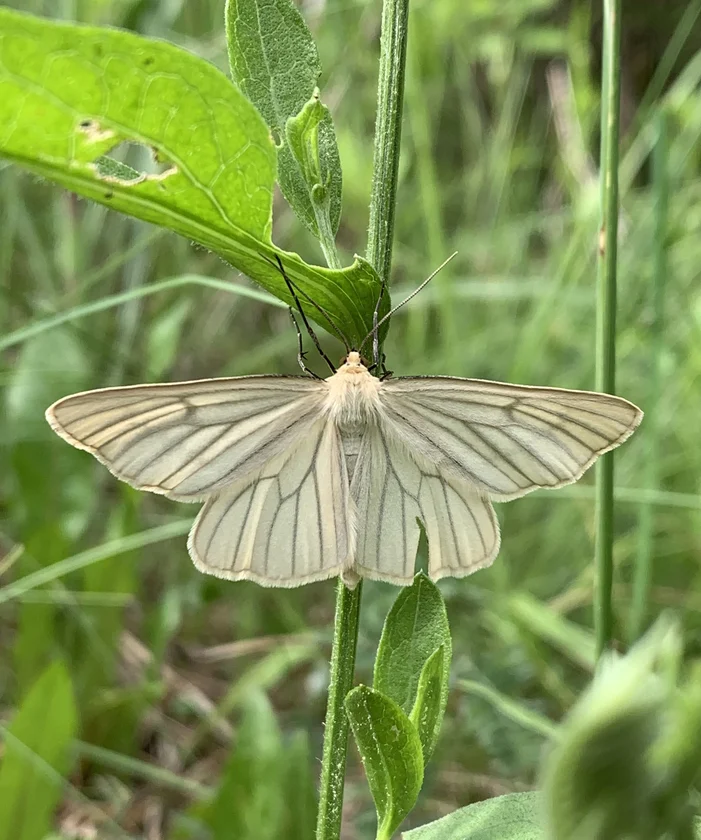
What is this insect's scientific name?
Siona lineata
